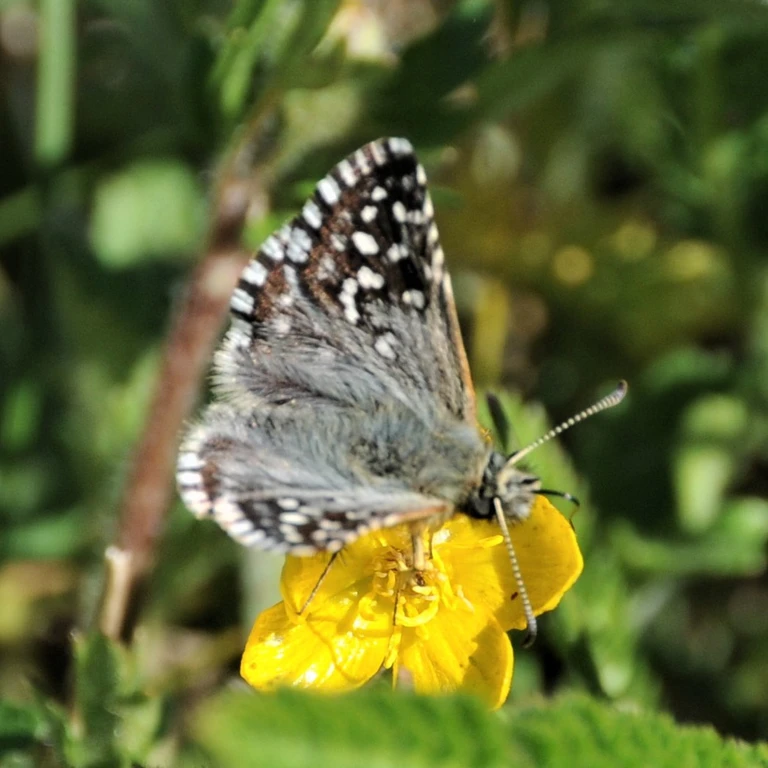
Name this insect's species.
Pyrgus malvae
